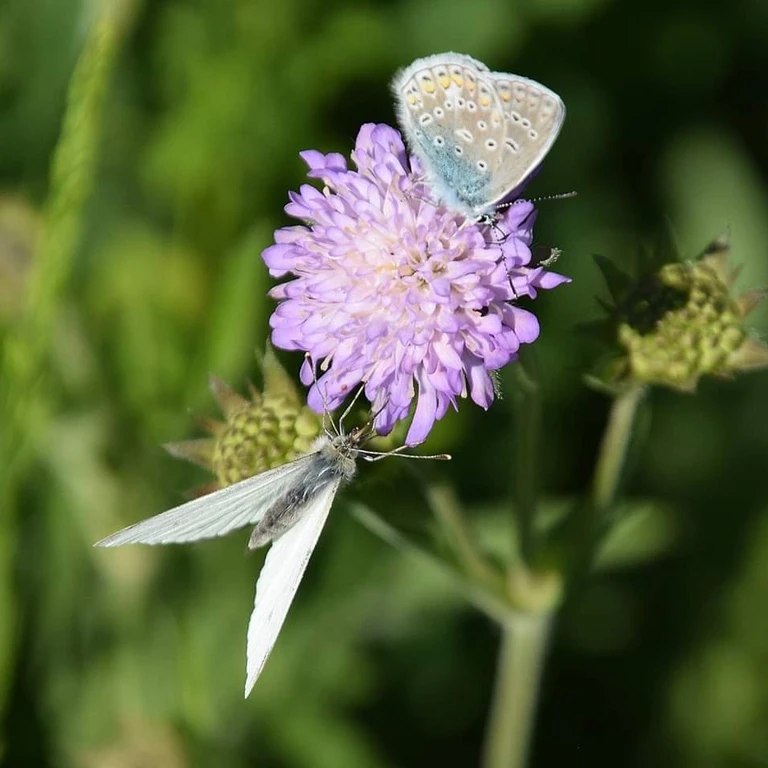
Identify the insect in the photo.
Polyommatus icarus
